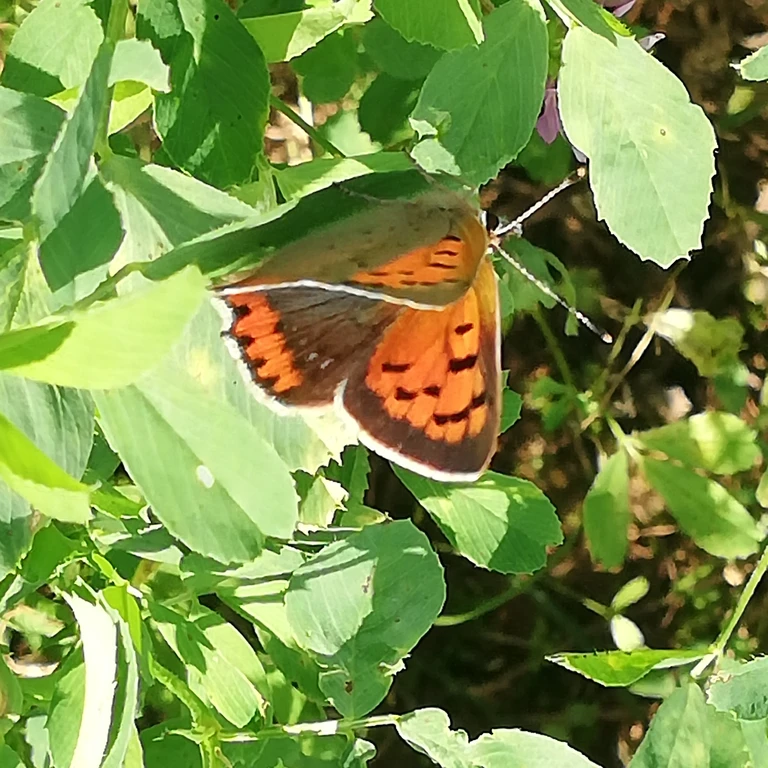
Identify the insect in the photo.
Lycaena phlaeas
